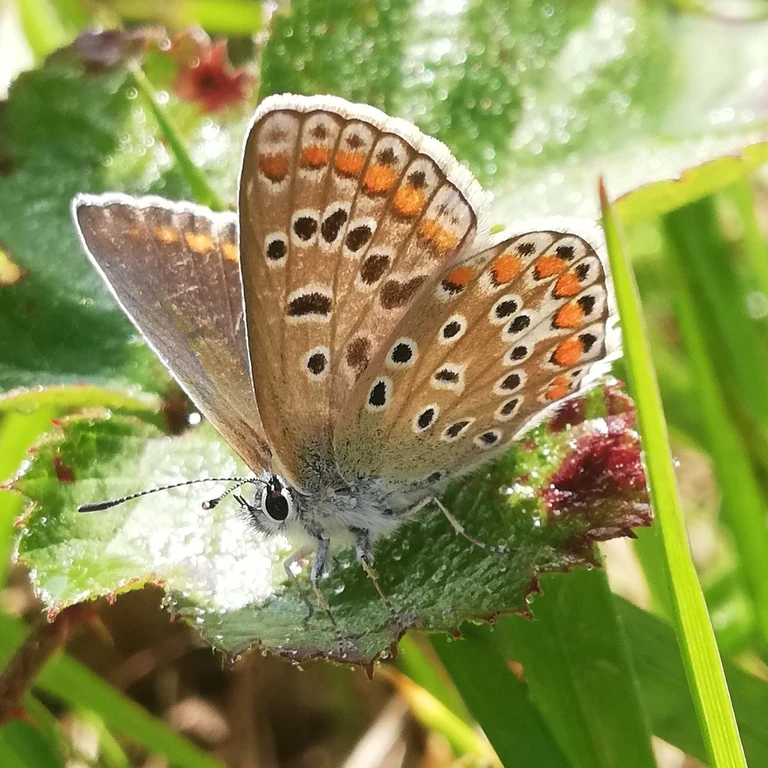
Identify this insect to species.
Polyommatus icarus
